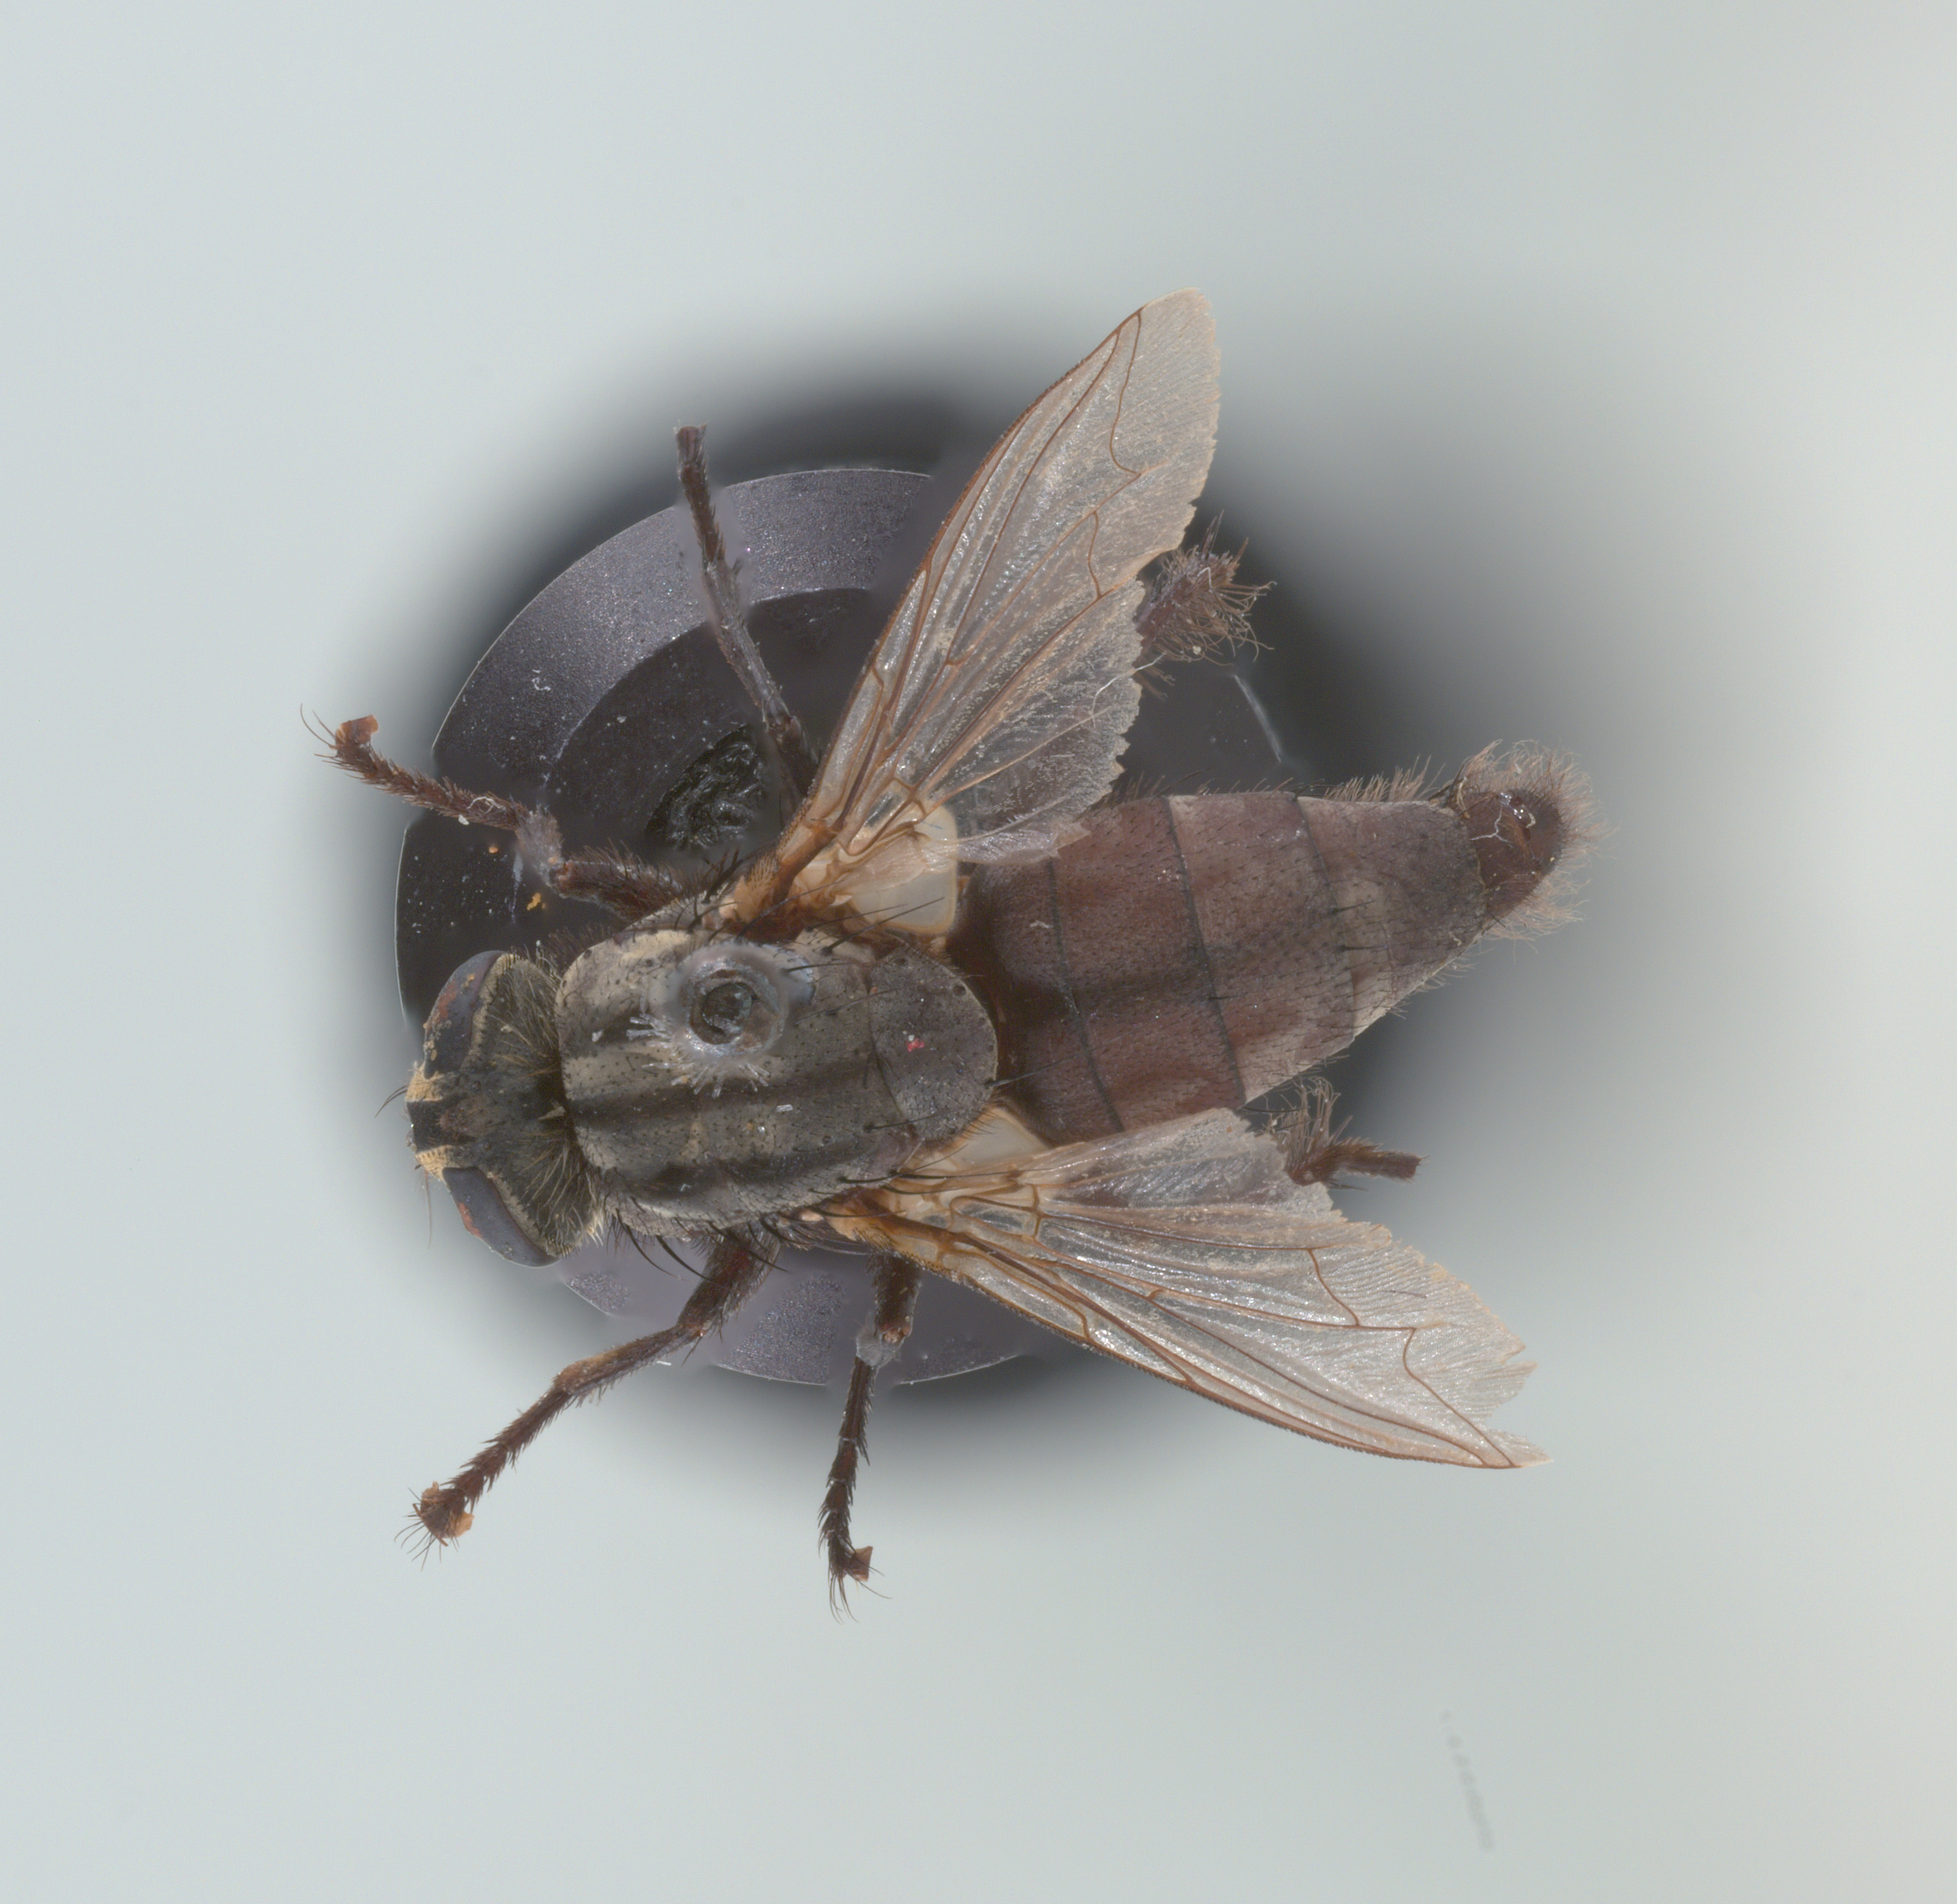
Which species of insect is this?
Sarcophaga taenionota
